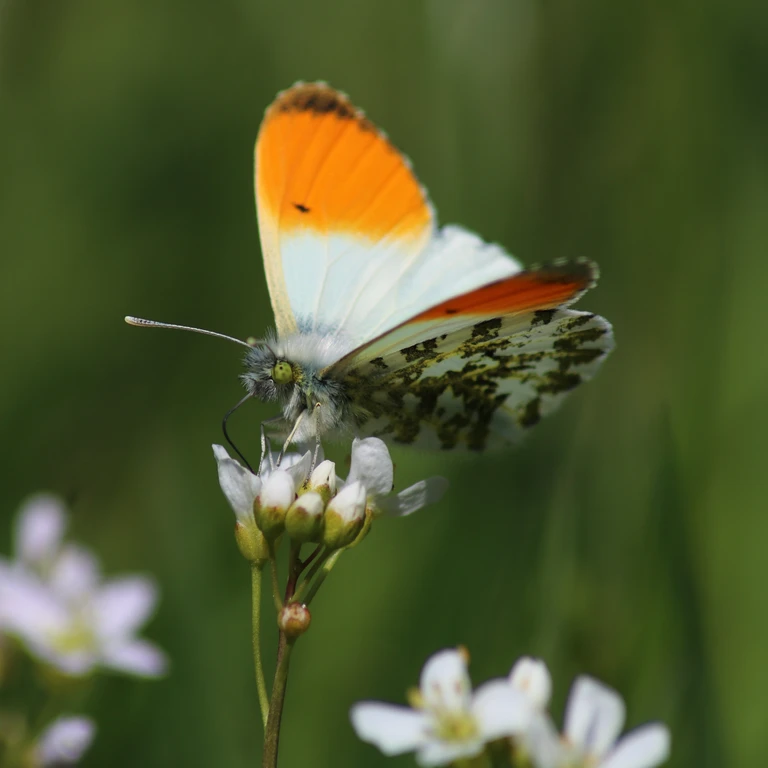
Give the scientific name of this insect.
Anthocharis cardamines
